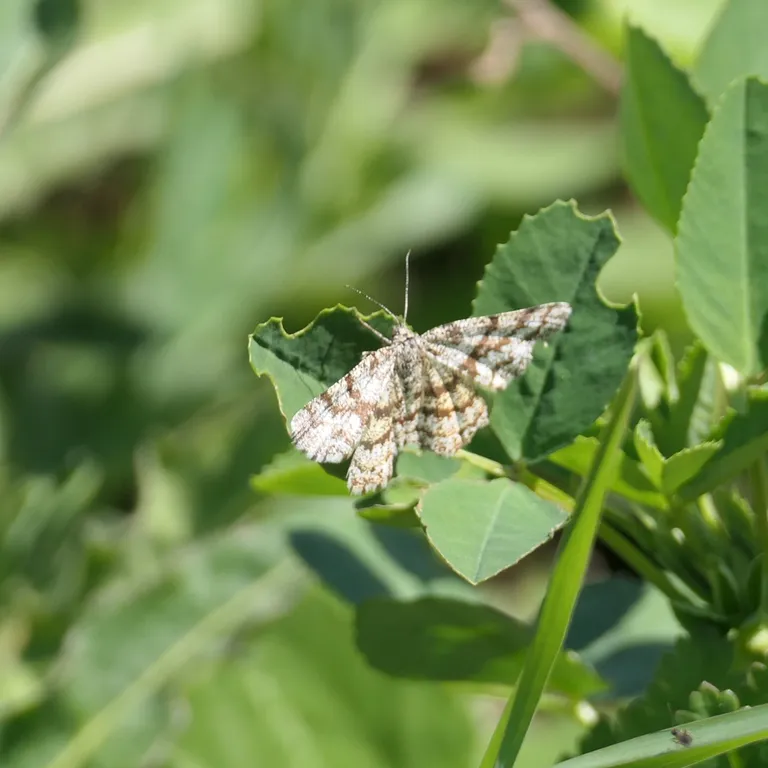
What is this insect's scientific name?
Ematurga atomaria
